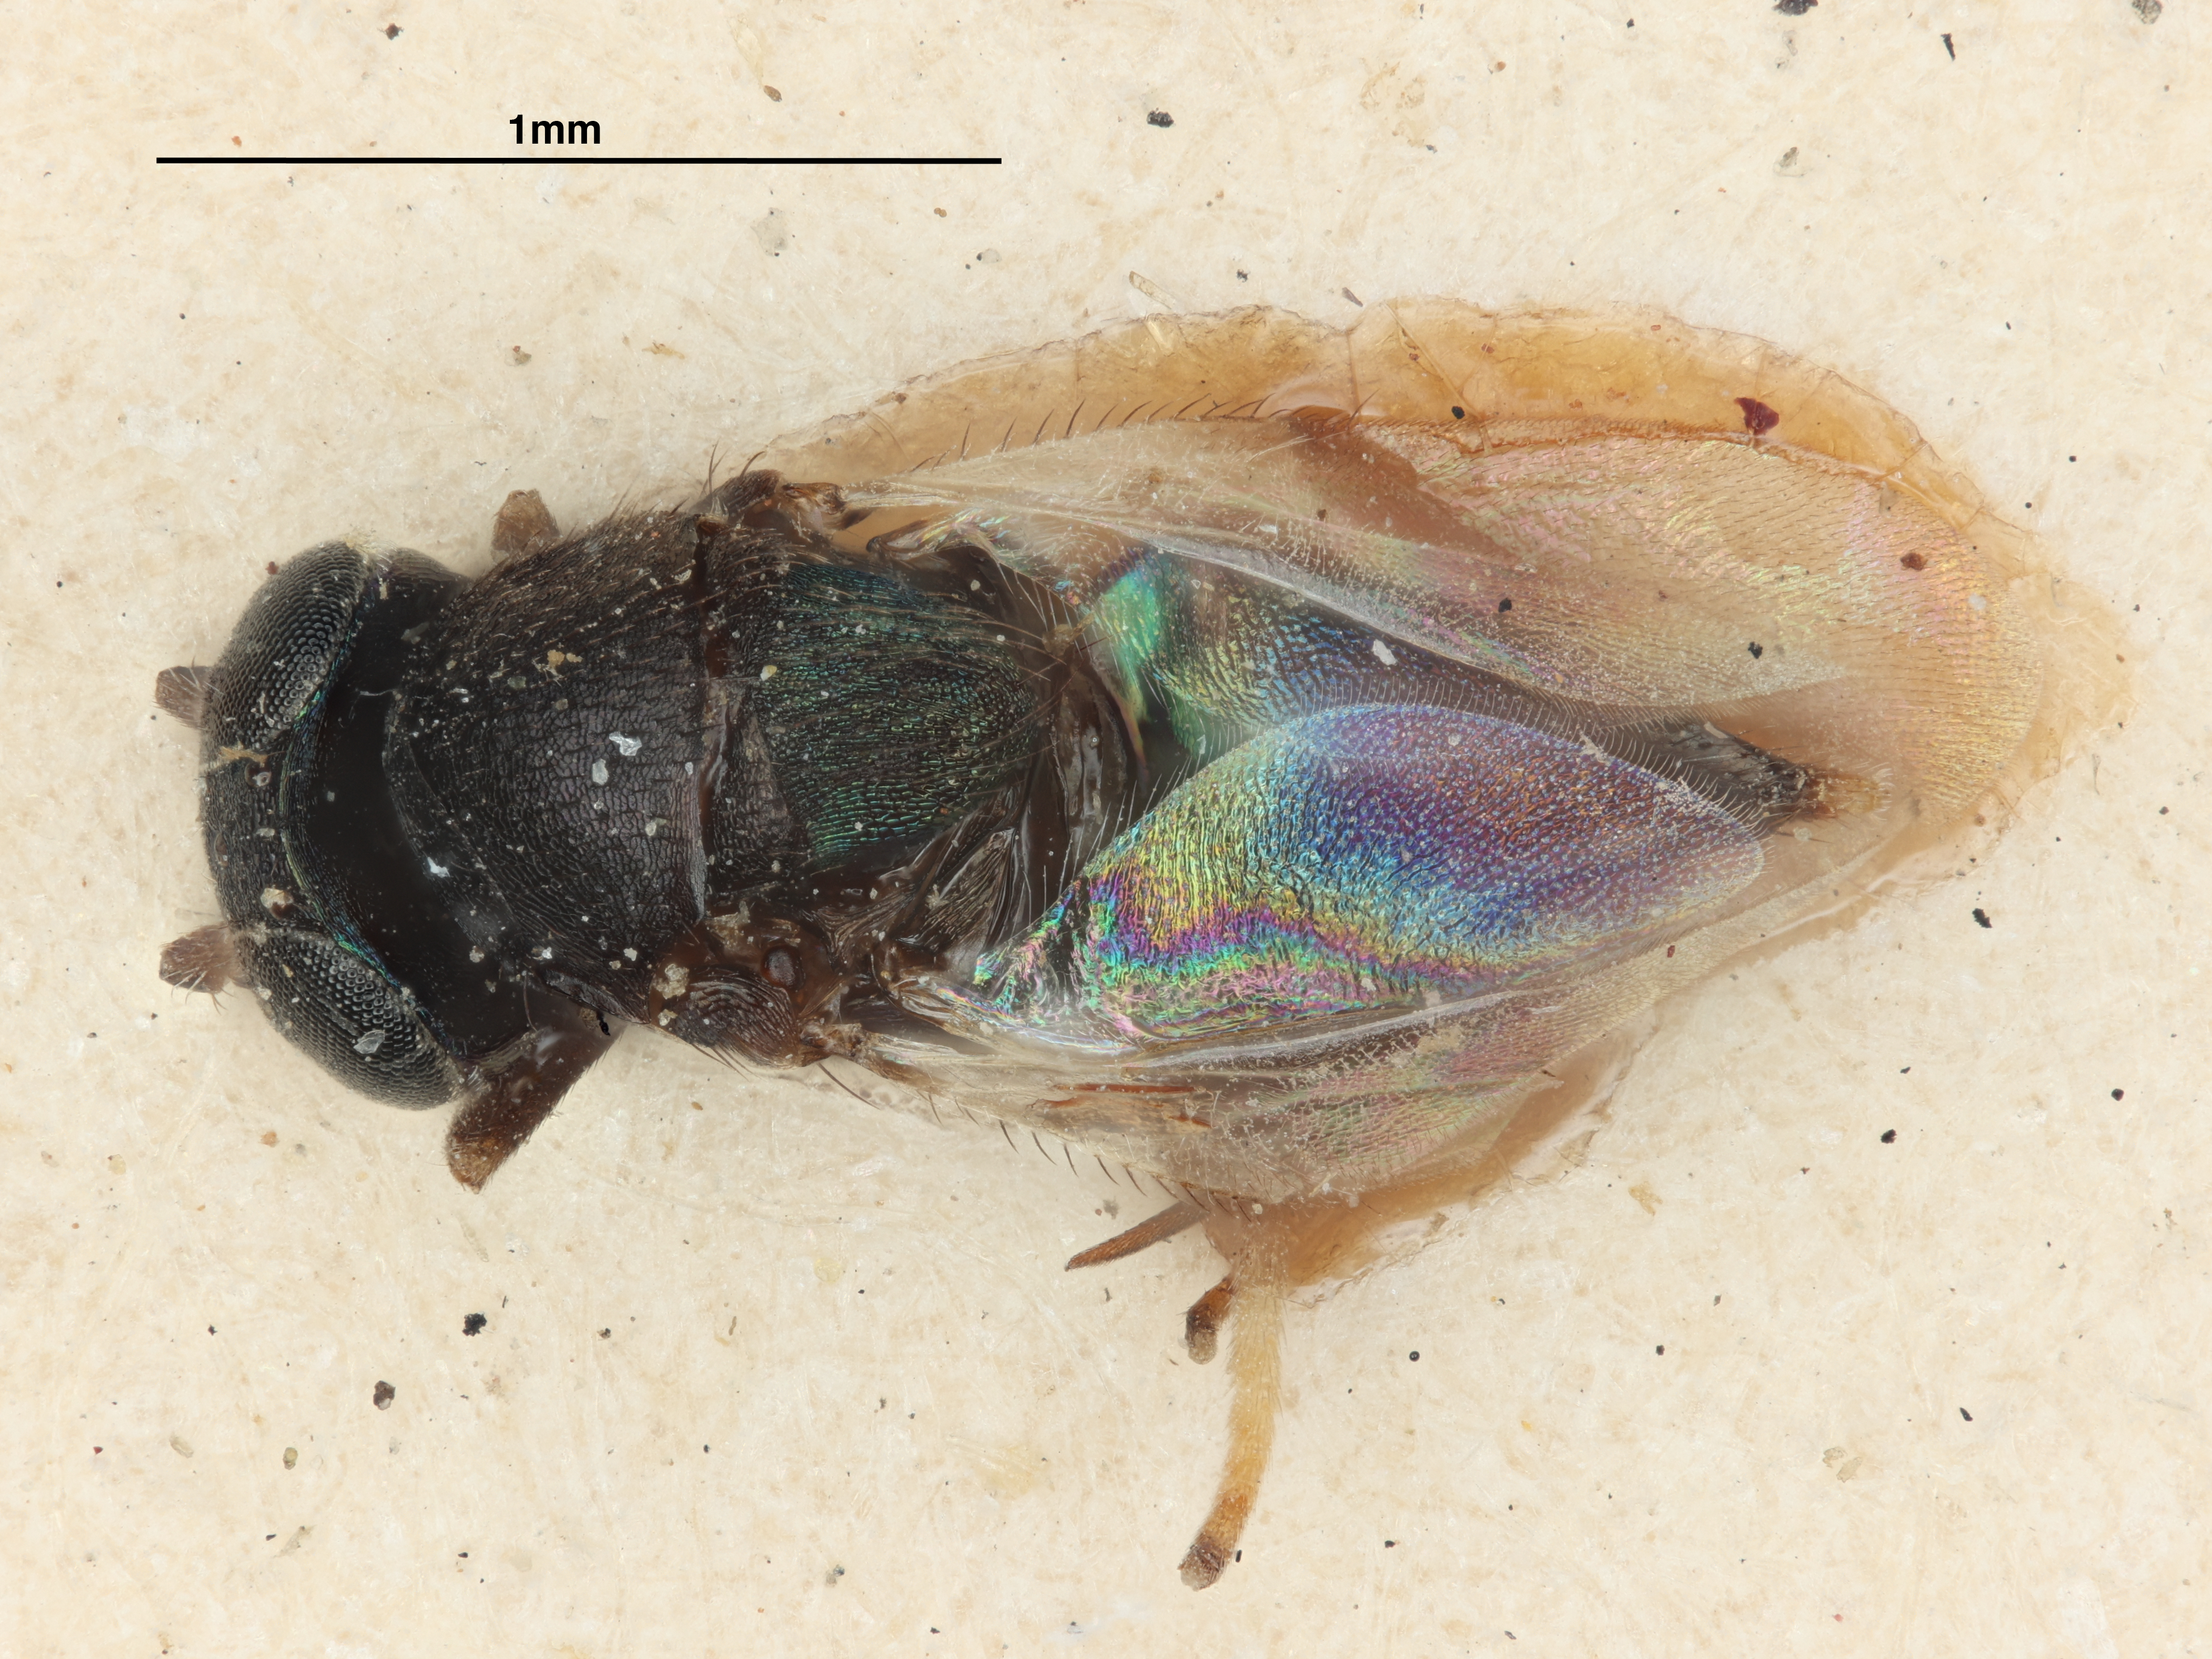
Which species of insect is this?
Bothriothorax oleae
